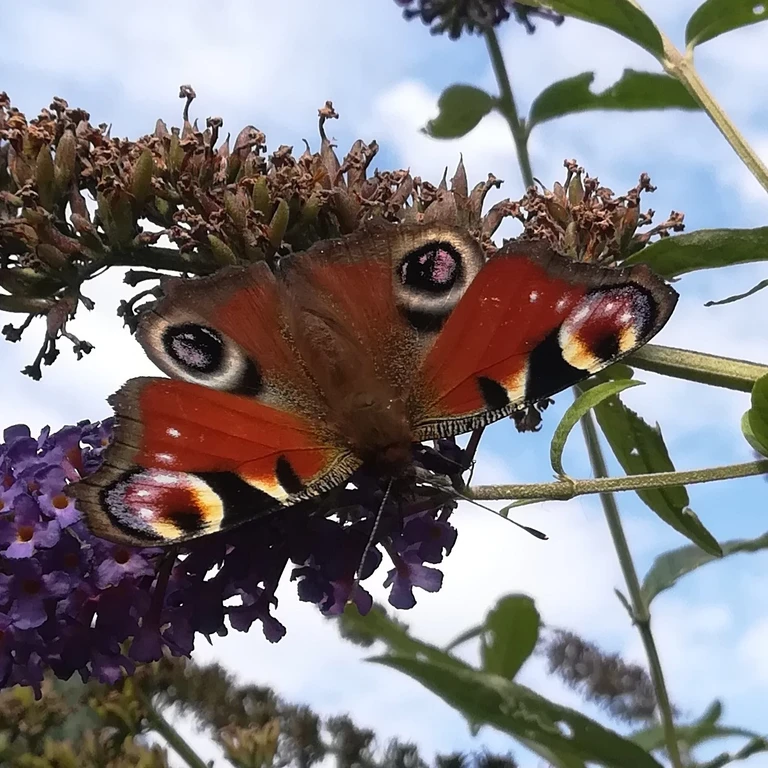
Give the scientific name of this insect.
Aglais io
